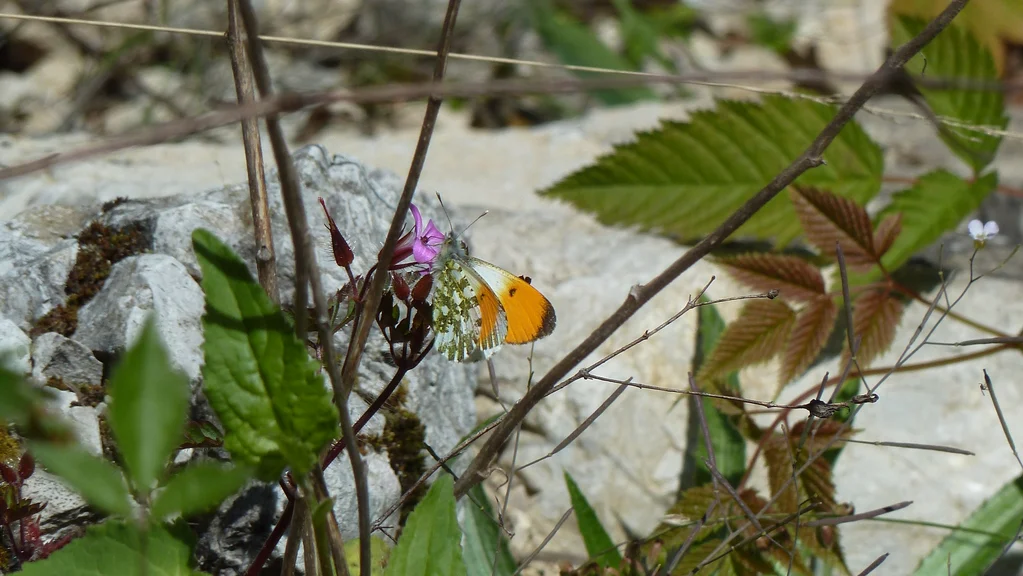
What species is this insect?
Anthocharis cardamines
